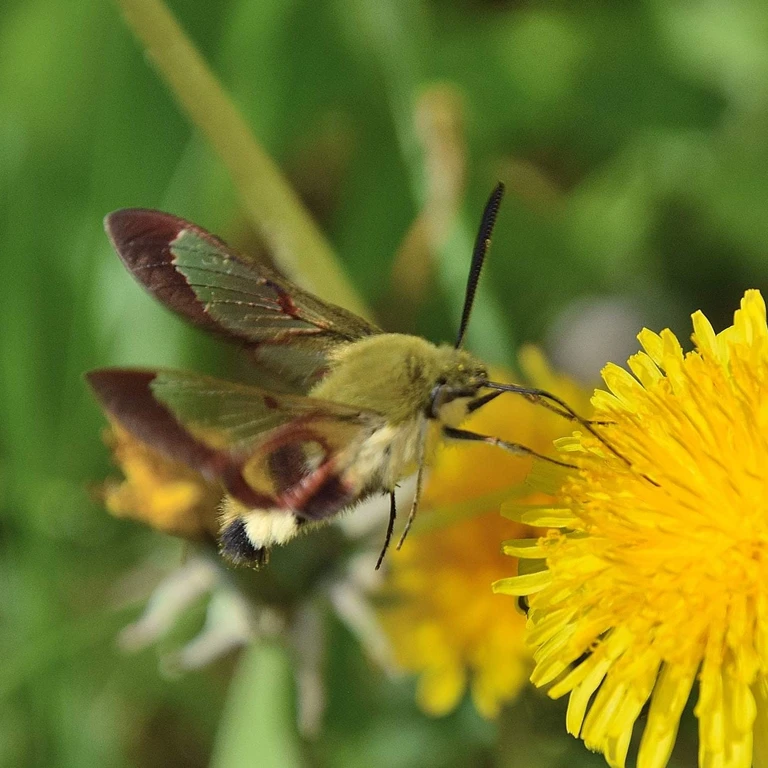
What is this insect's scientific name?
Hemaris fuciformis
